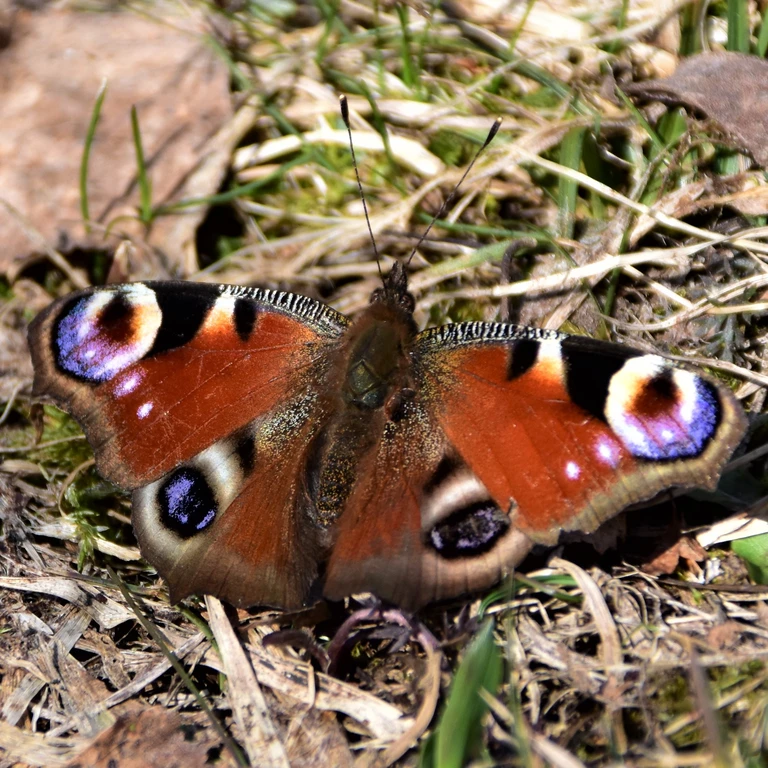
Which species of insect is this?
Aglais io
